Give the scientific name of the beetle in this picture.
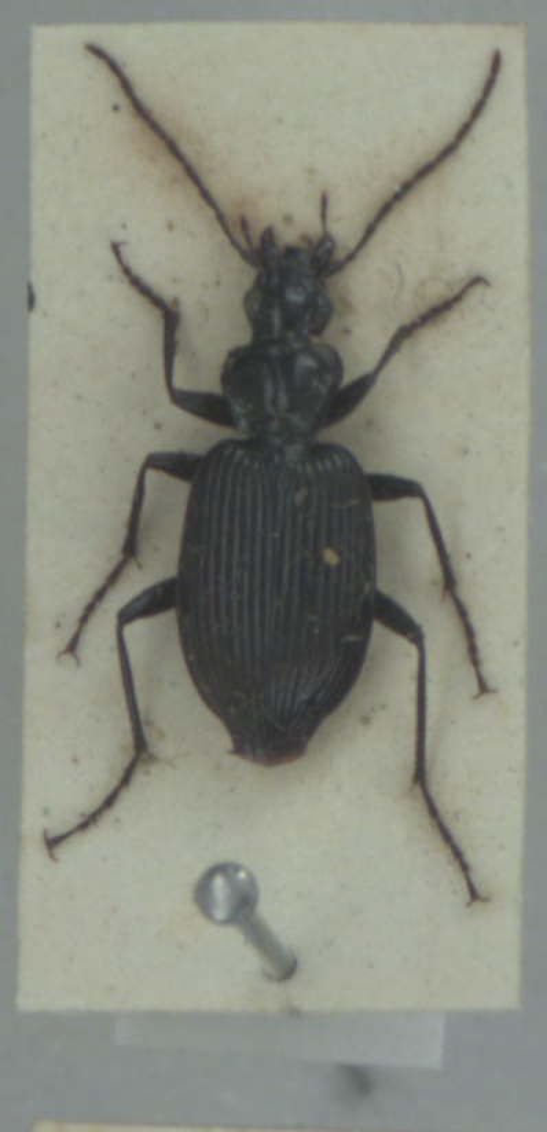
Platynus assimilis
